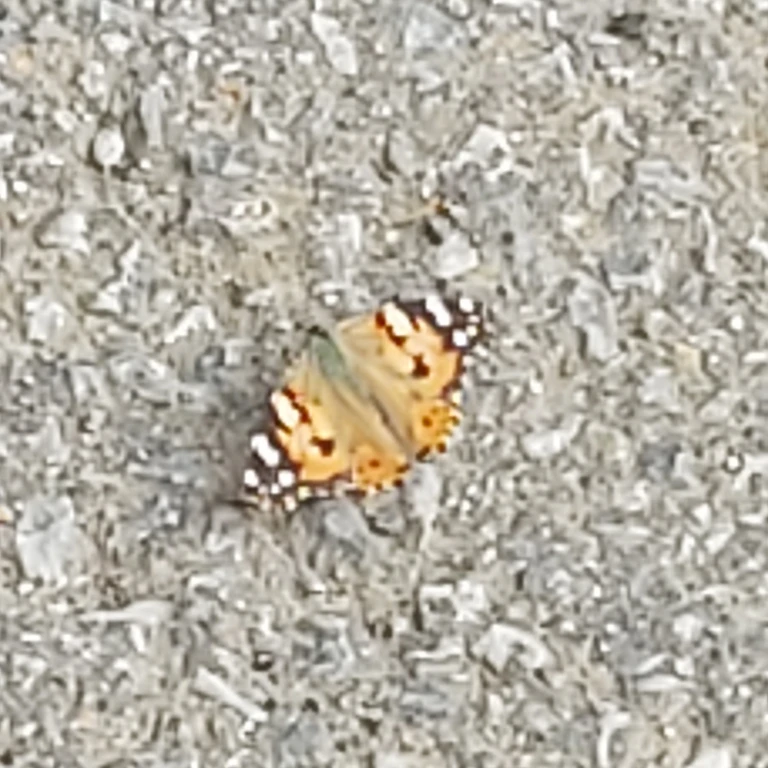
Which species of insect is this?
Vanessa cardui
